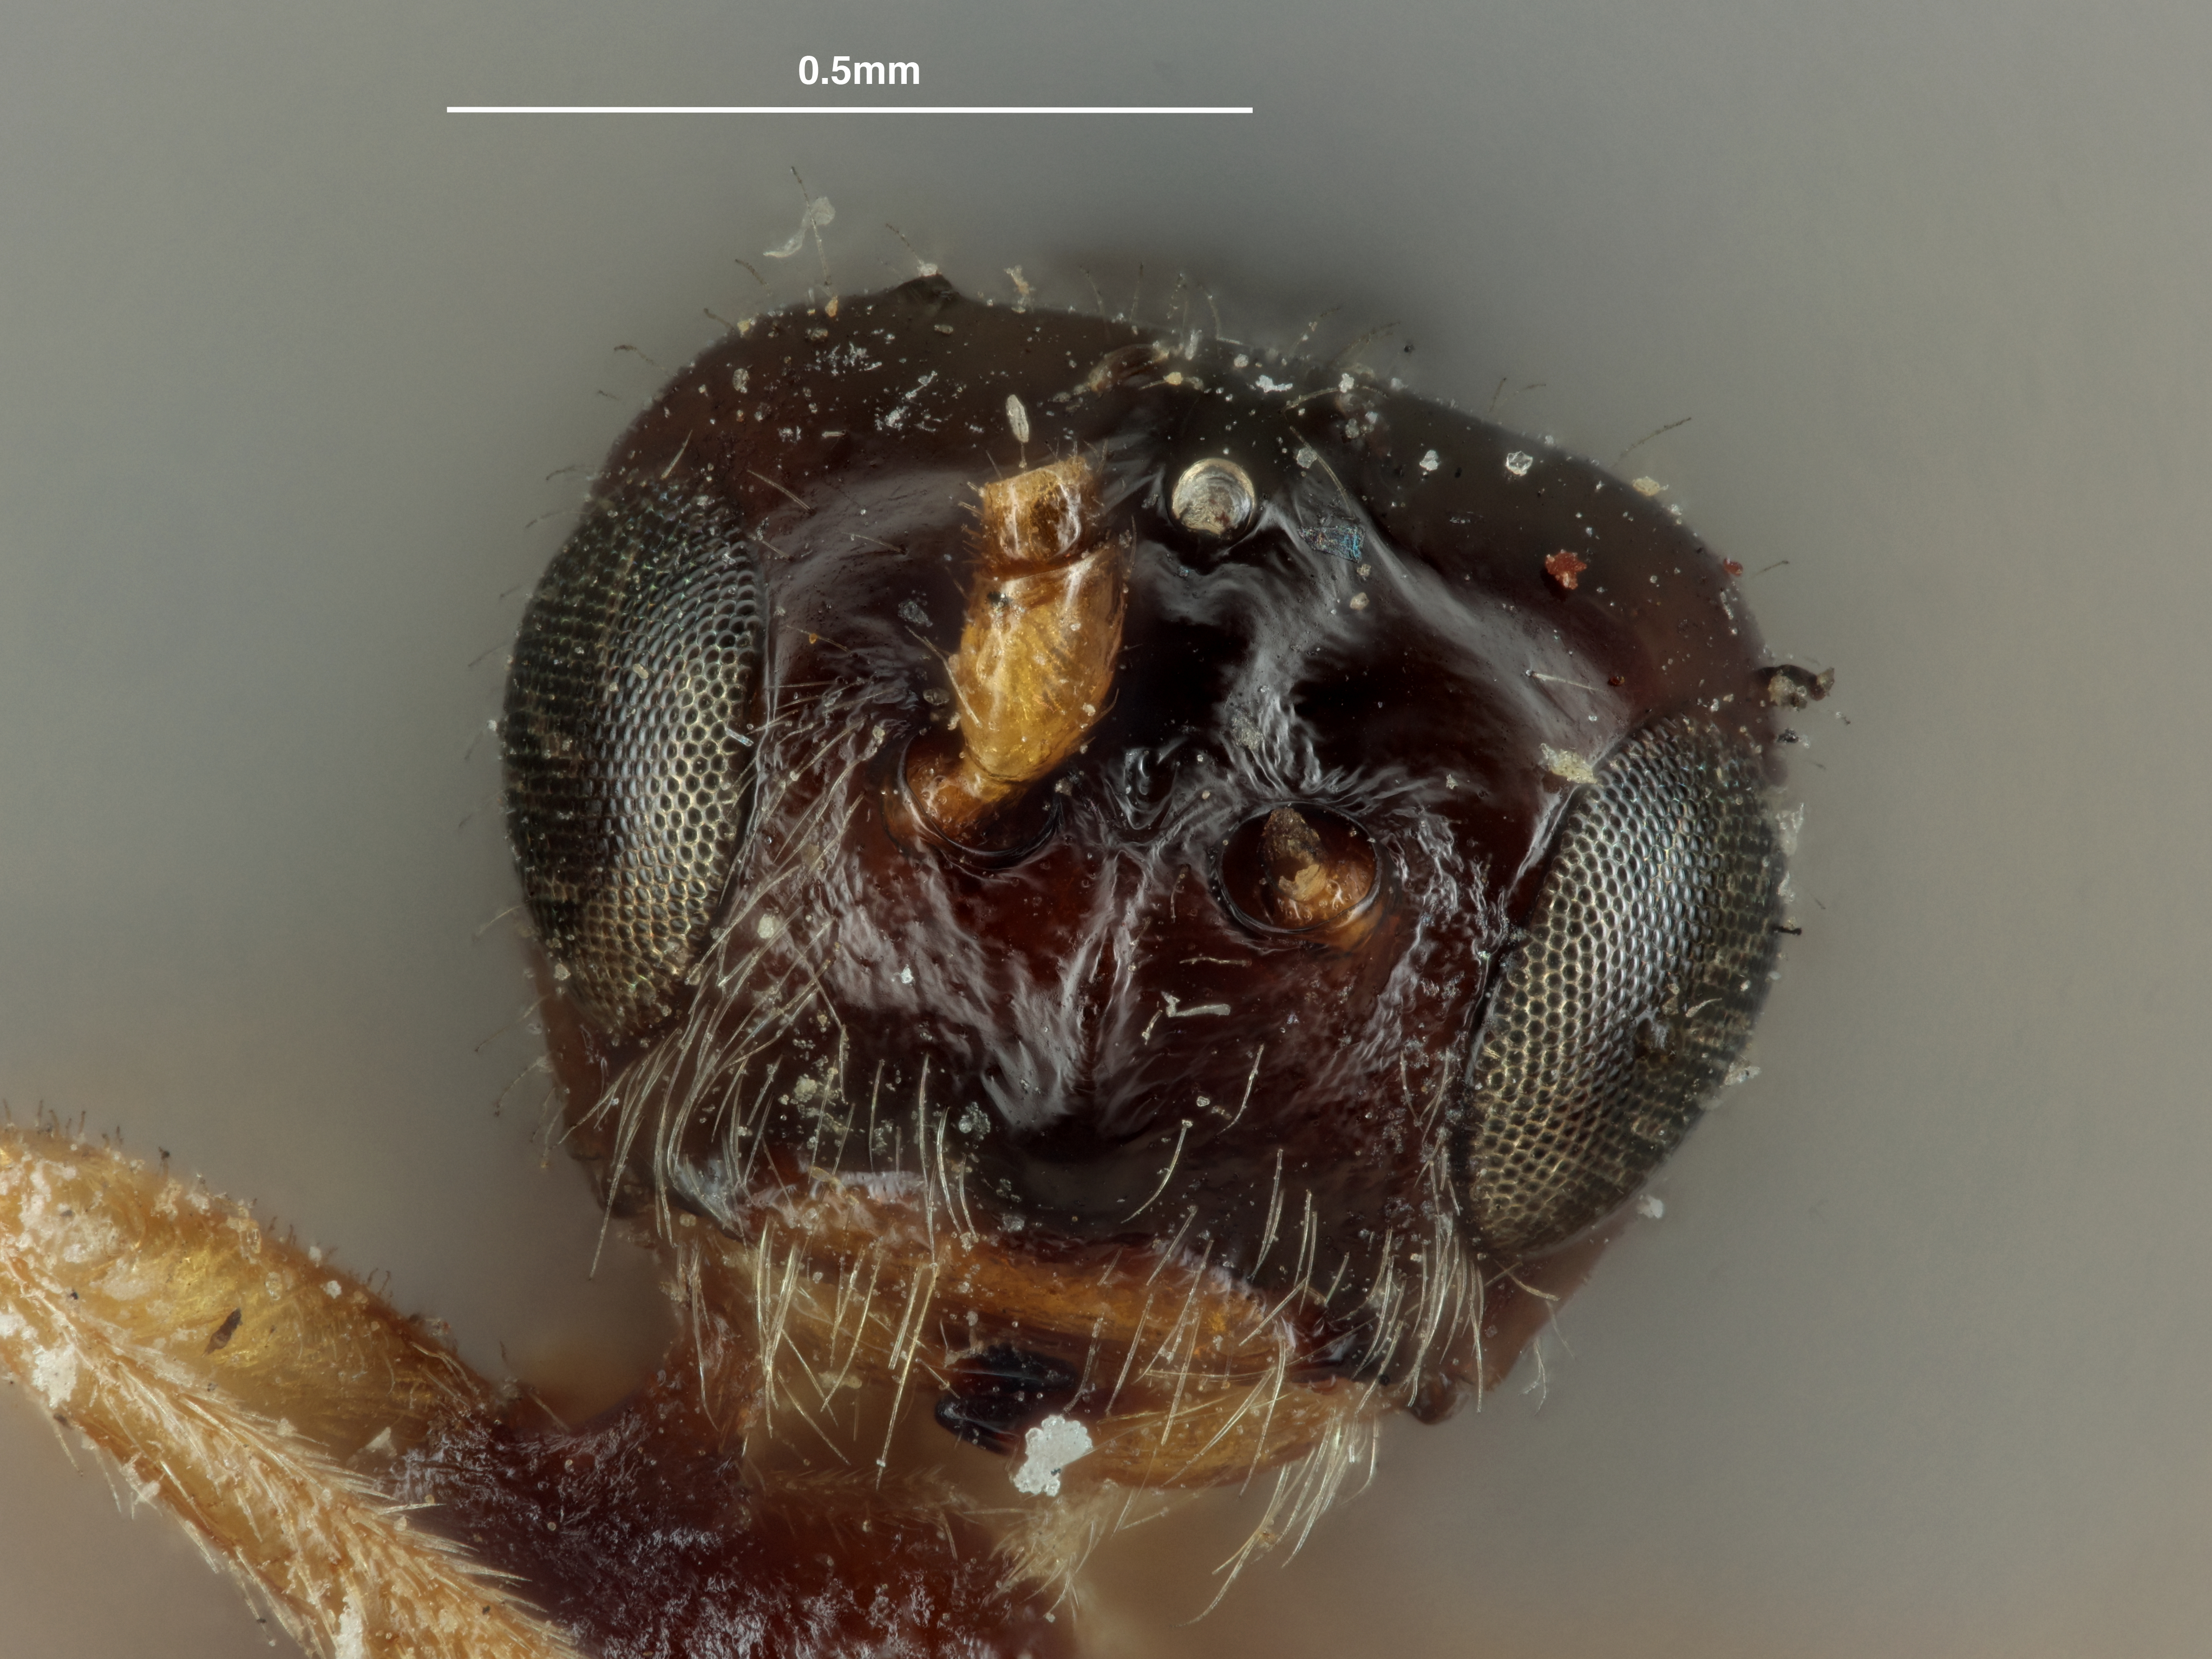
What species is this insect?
Opius foersteri
